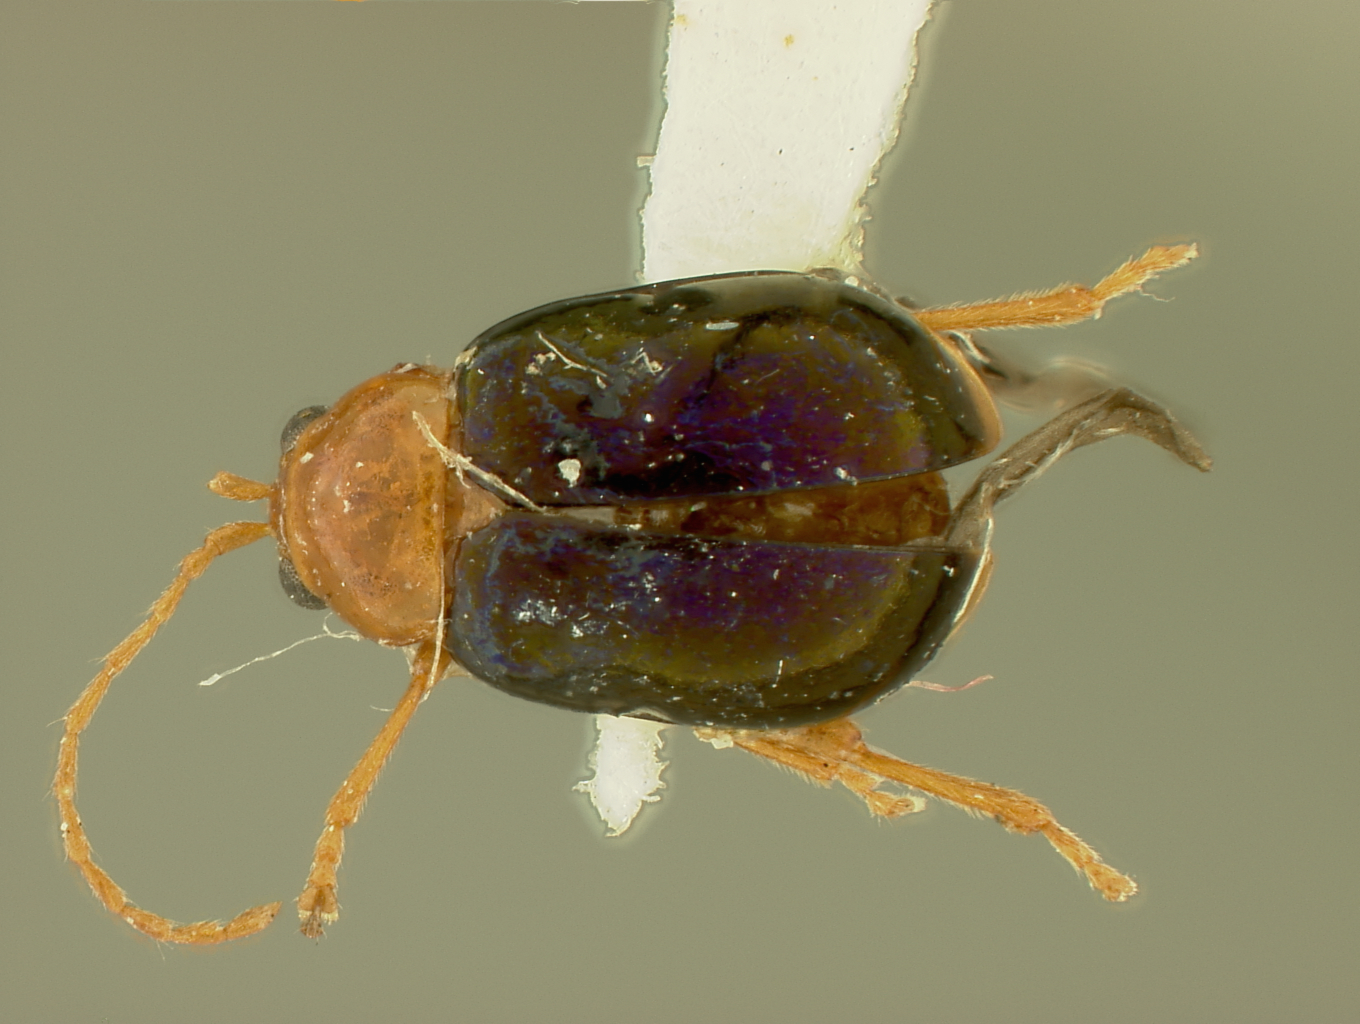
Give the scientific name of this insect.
Homoschema leucurum
